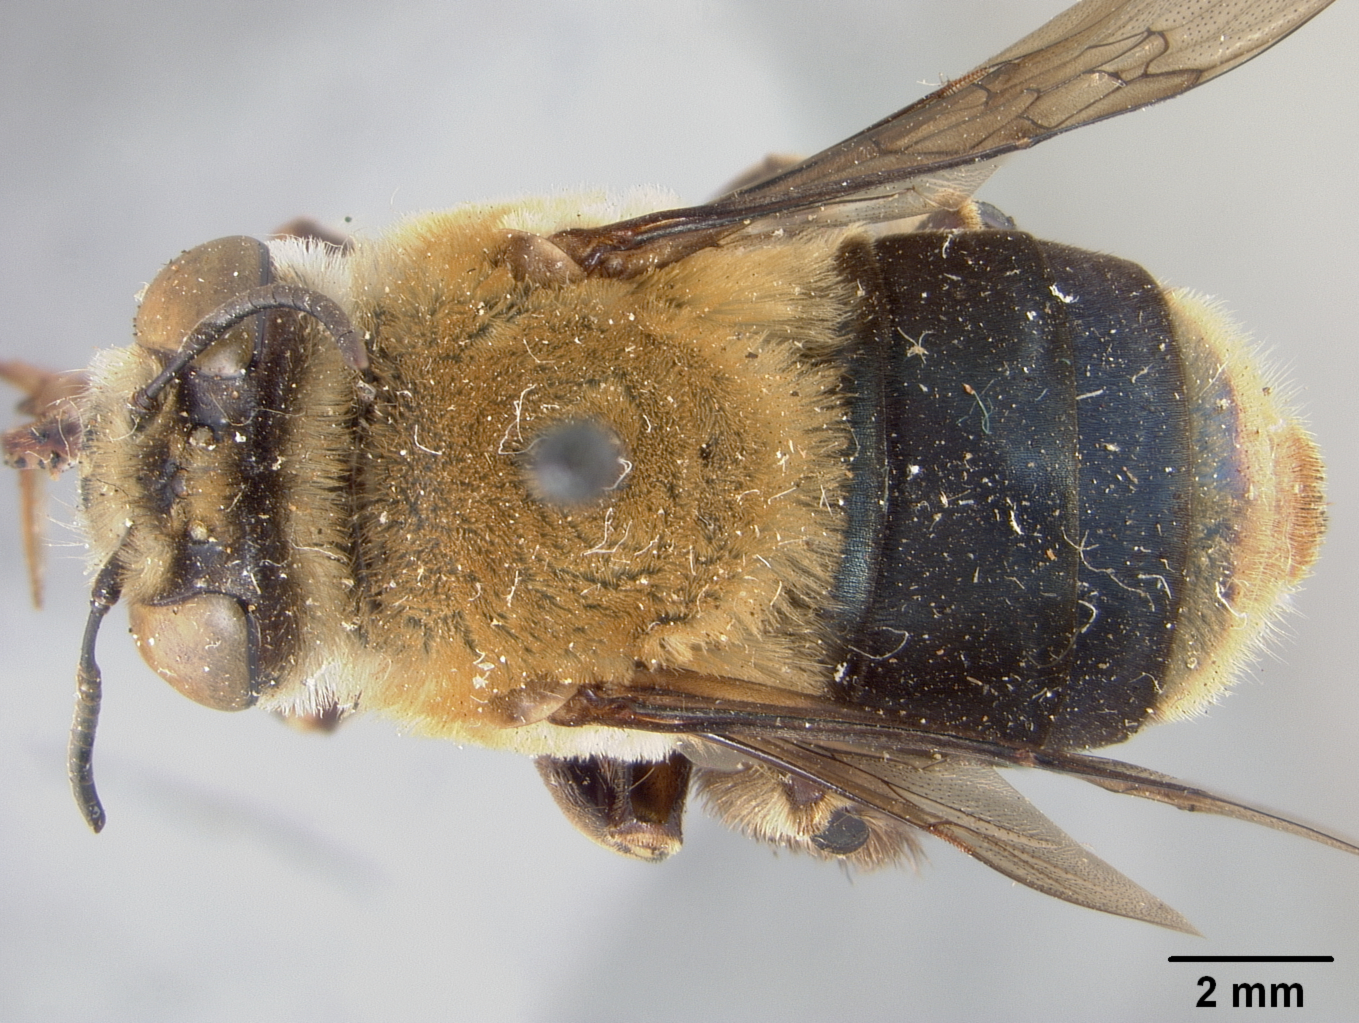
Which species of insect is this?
Centris poecila
